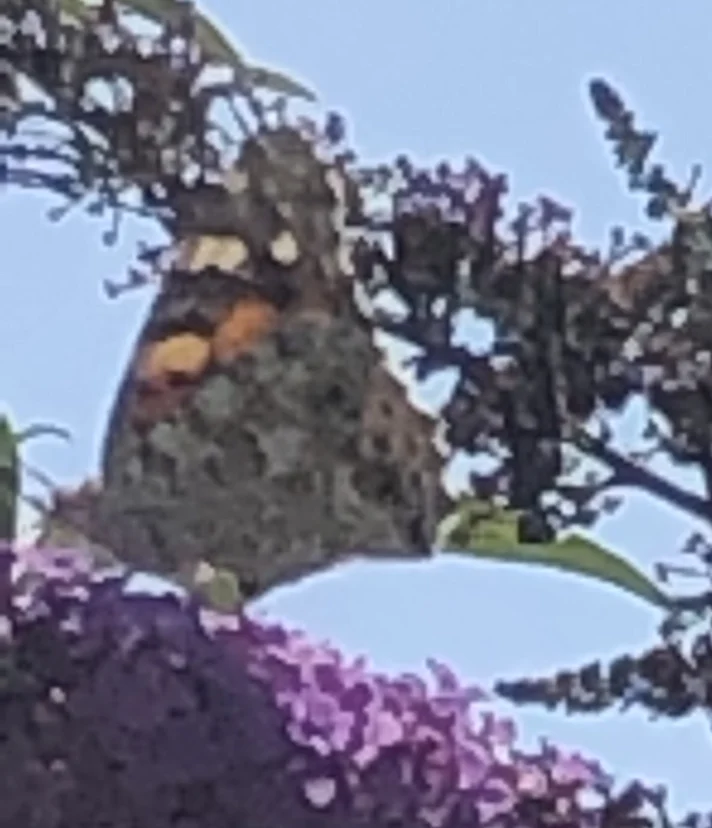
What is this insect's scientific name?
Vanessa cardui
